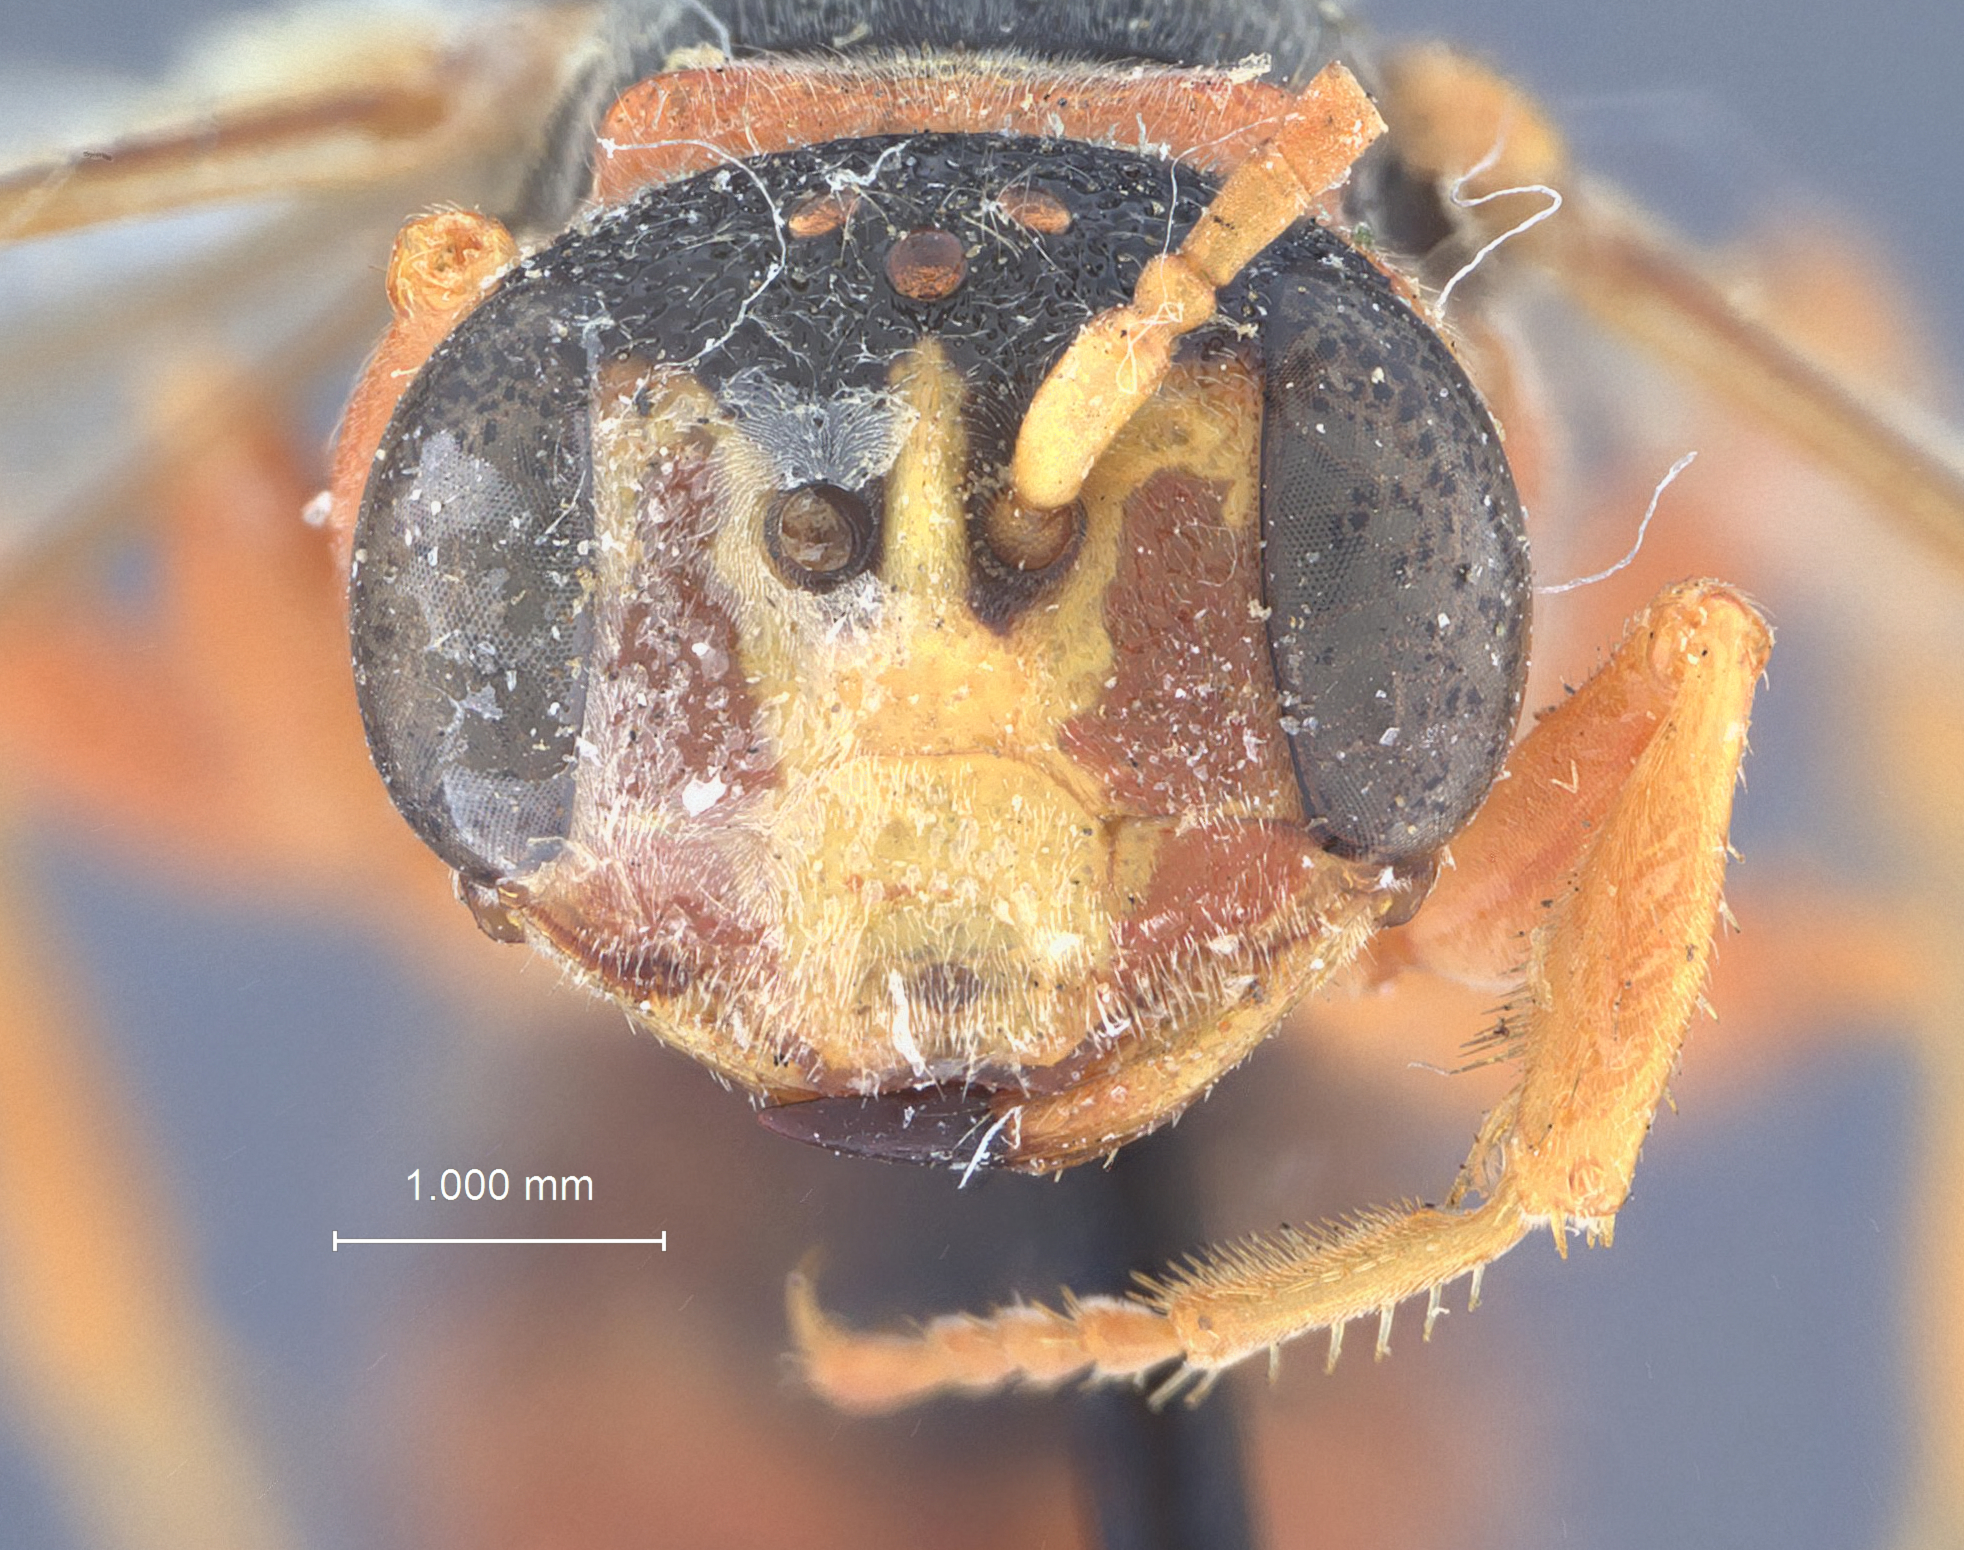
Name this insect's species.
Cerceris crassicollis
